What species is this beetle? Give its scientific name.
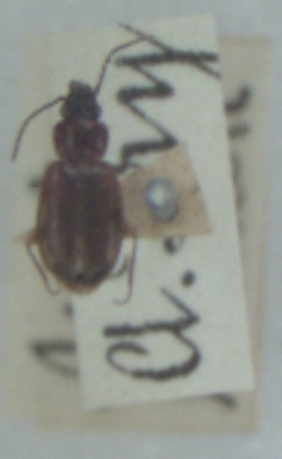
Trechus quadristriatus
